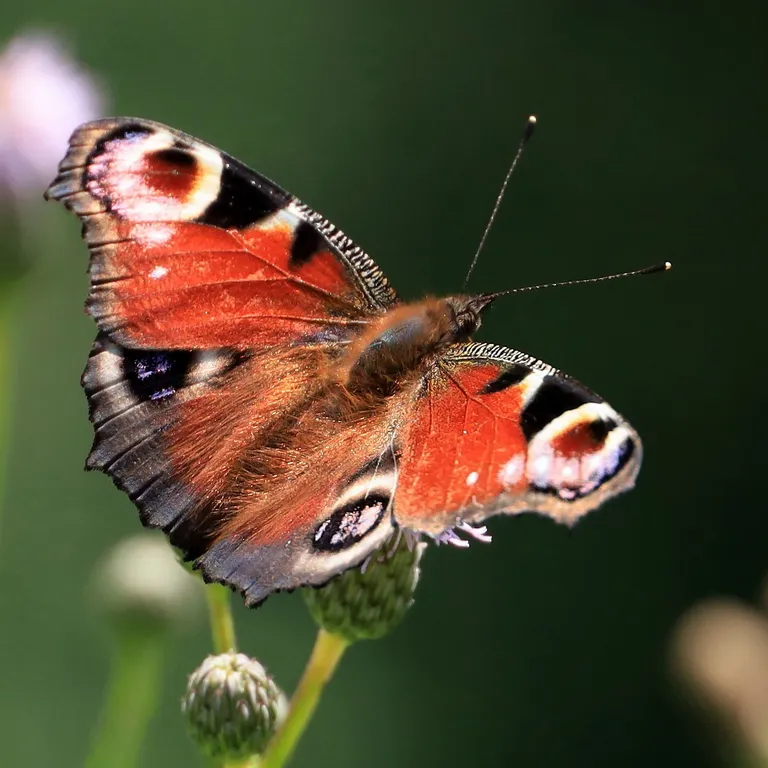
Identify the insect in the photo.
Aglais io
